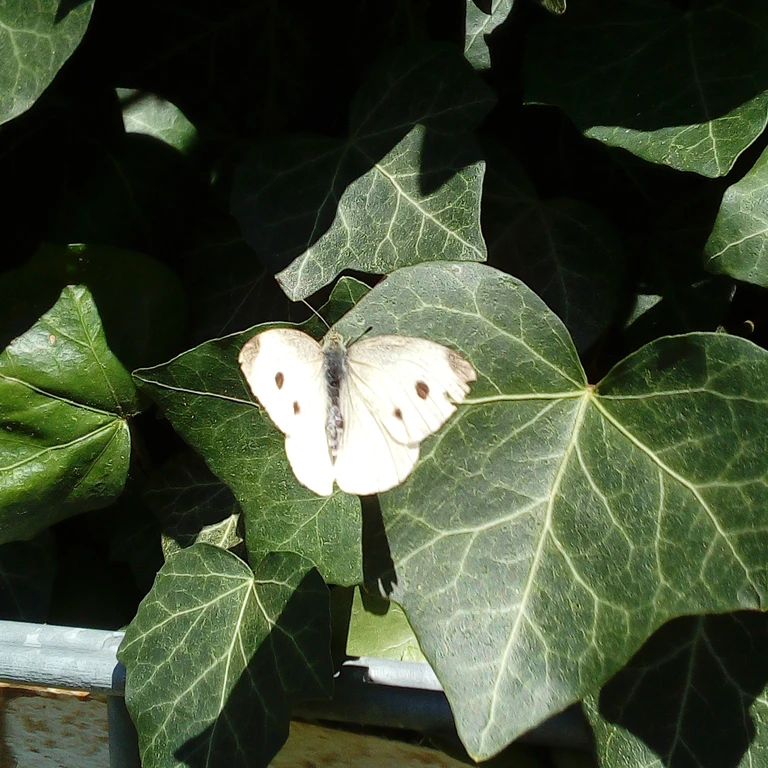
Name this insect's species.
Pieris rapae
